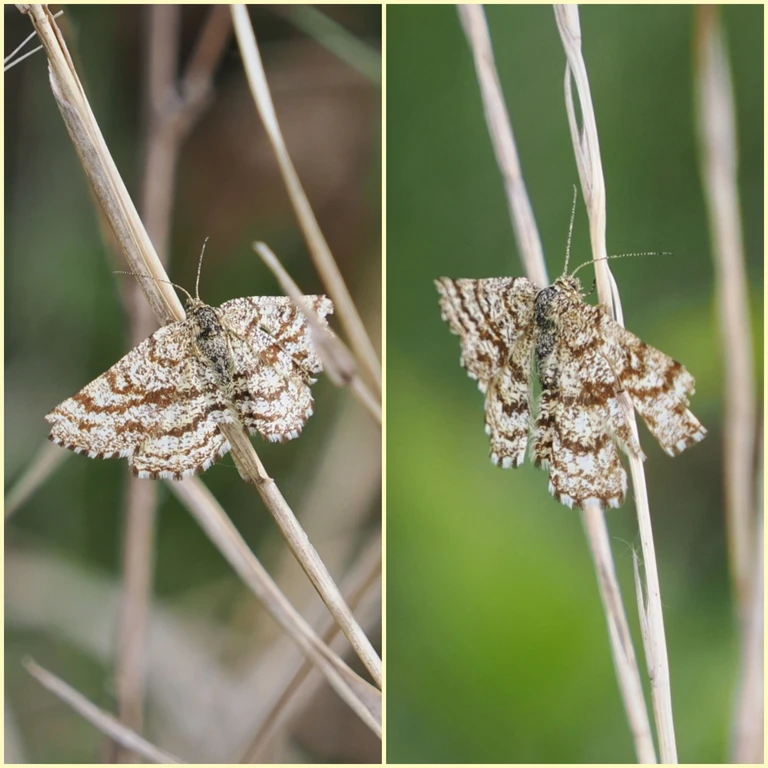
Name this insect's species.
Ematurga atomaria
